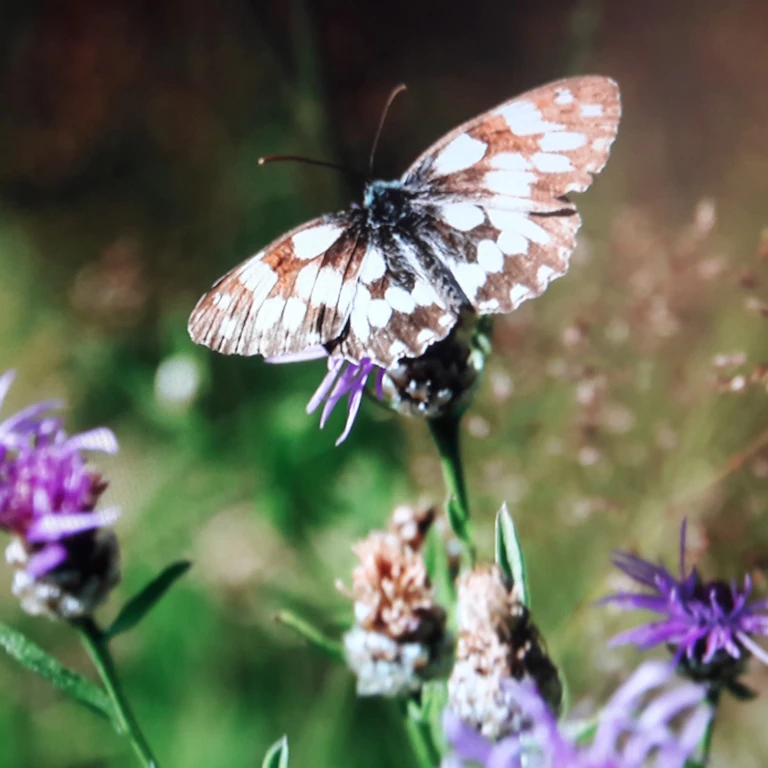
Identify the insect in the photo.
Melanargia galathea
